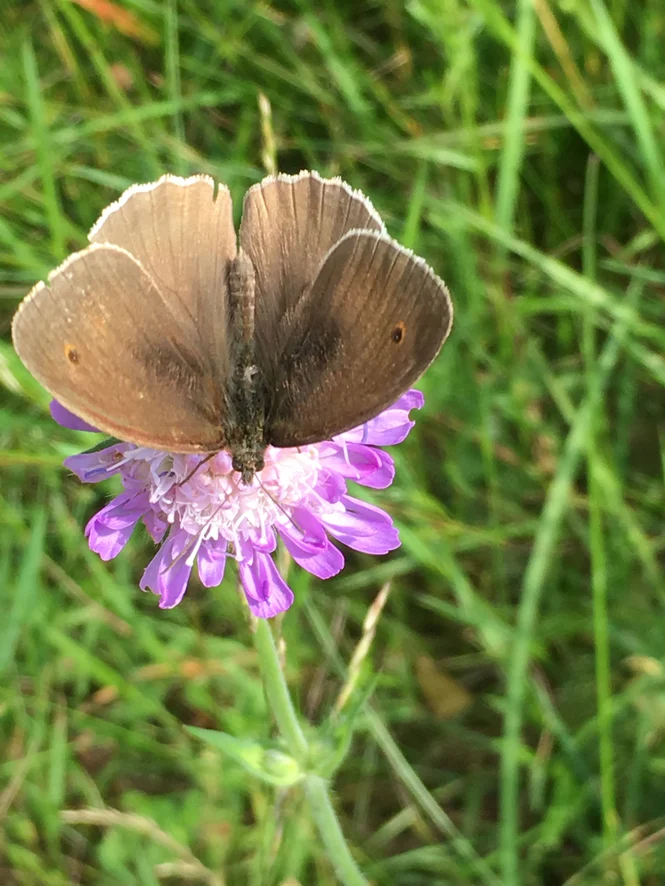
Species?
Maniola jurtina
